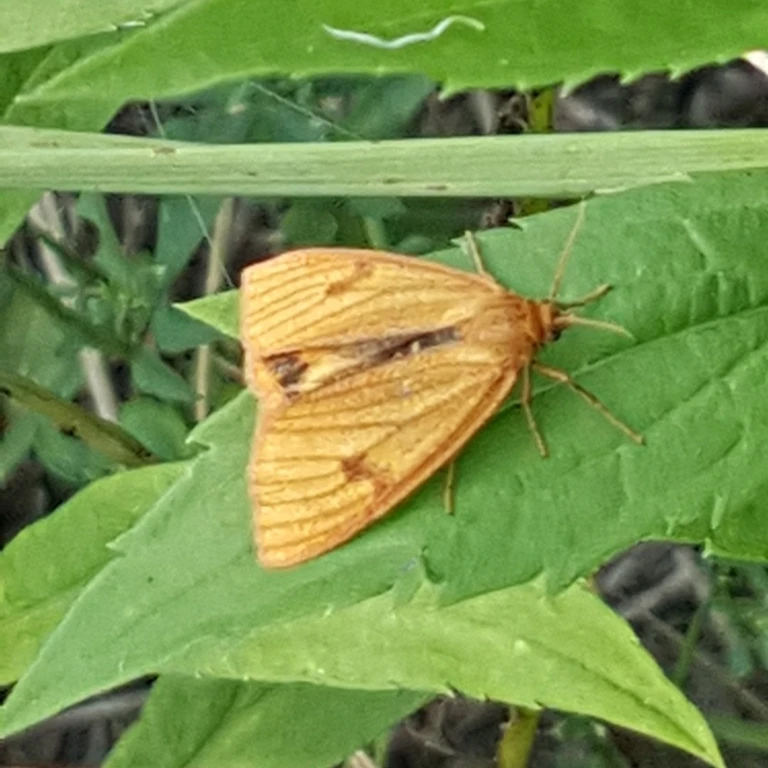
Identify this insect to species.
Diacrisia sannio
